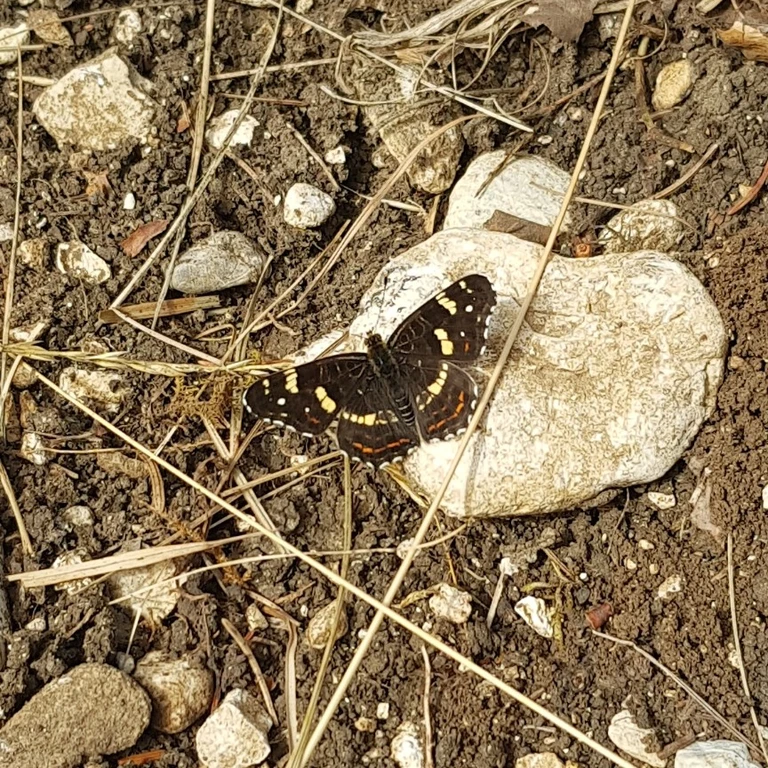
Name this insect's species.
Araschnia levana
